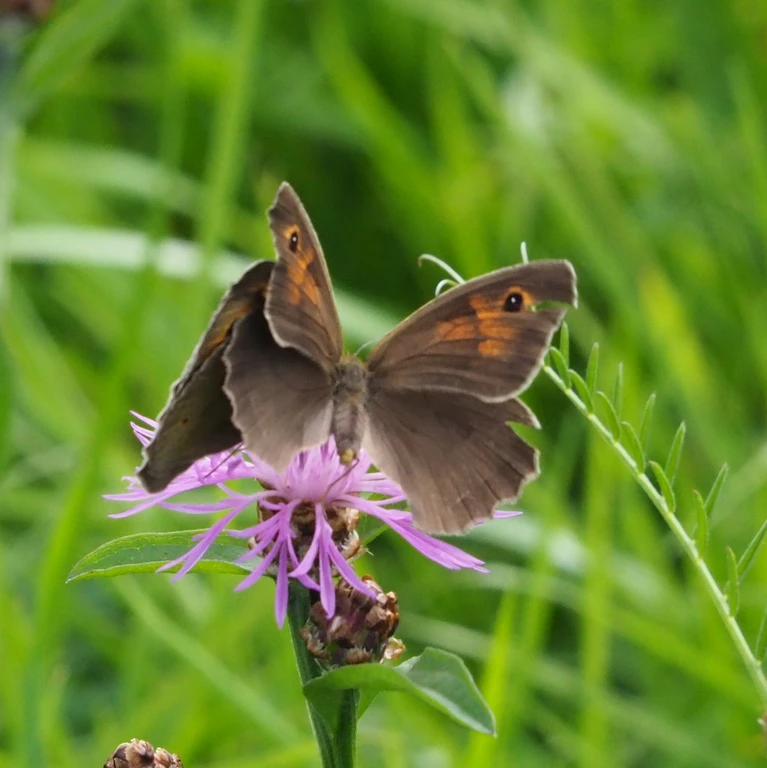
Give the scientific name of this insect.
Maniola jurtina
